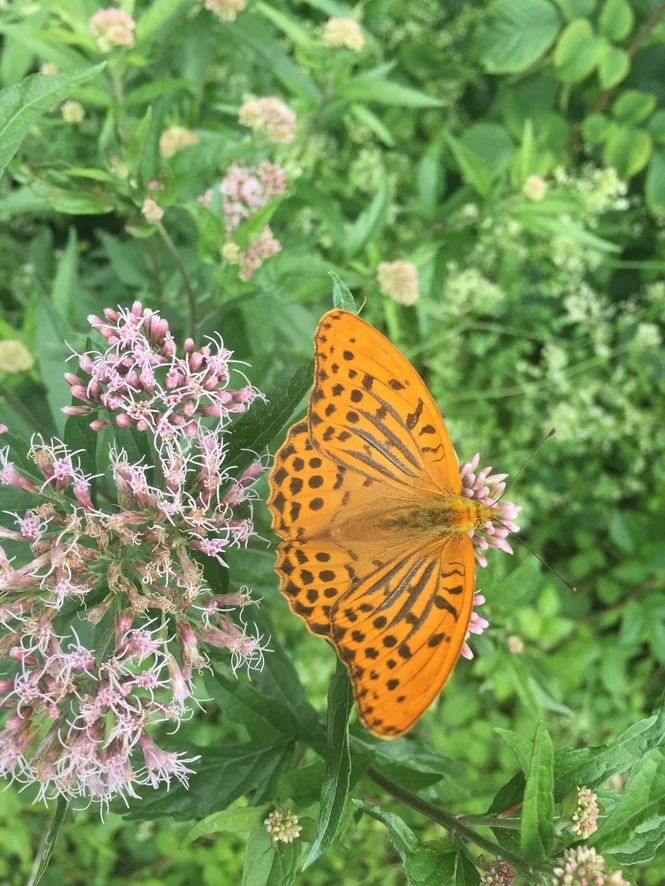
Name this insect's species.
Argynnis paphia
